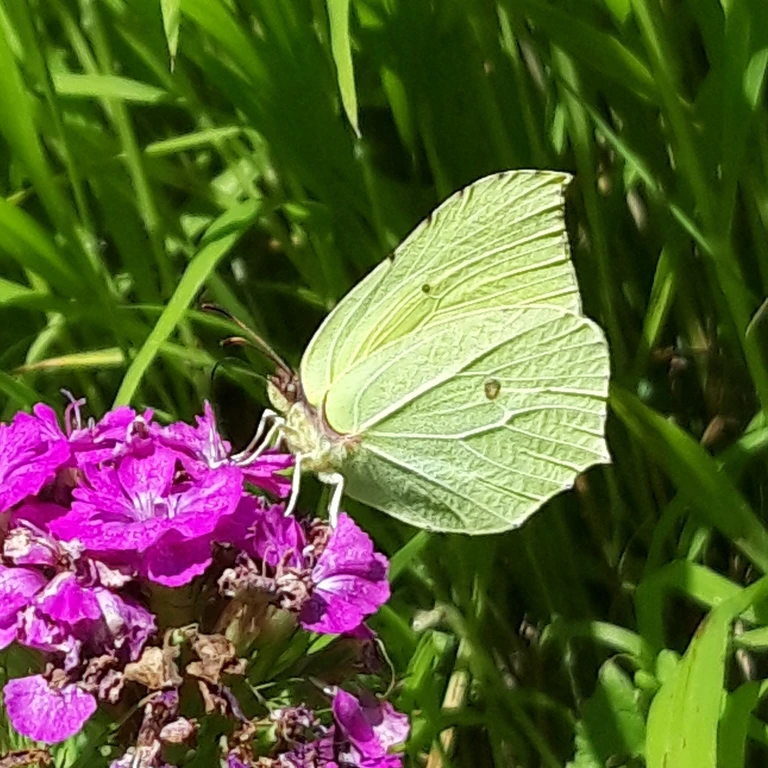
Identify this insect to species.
Gonepteryx rhamni
